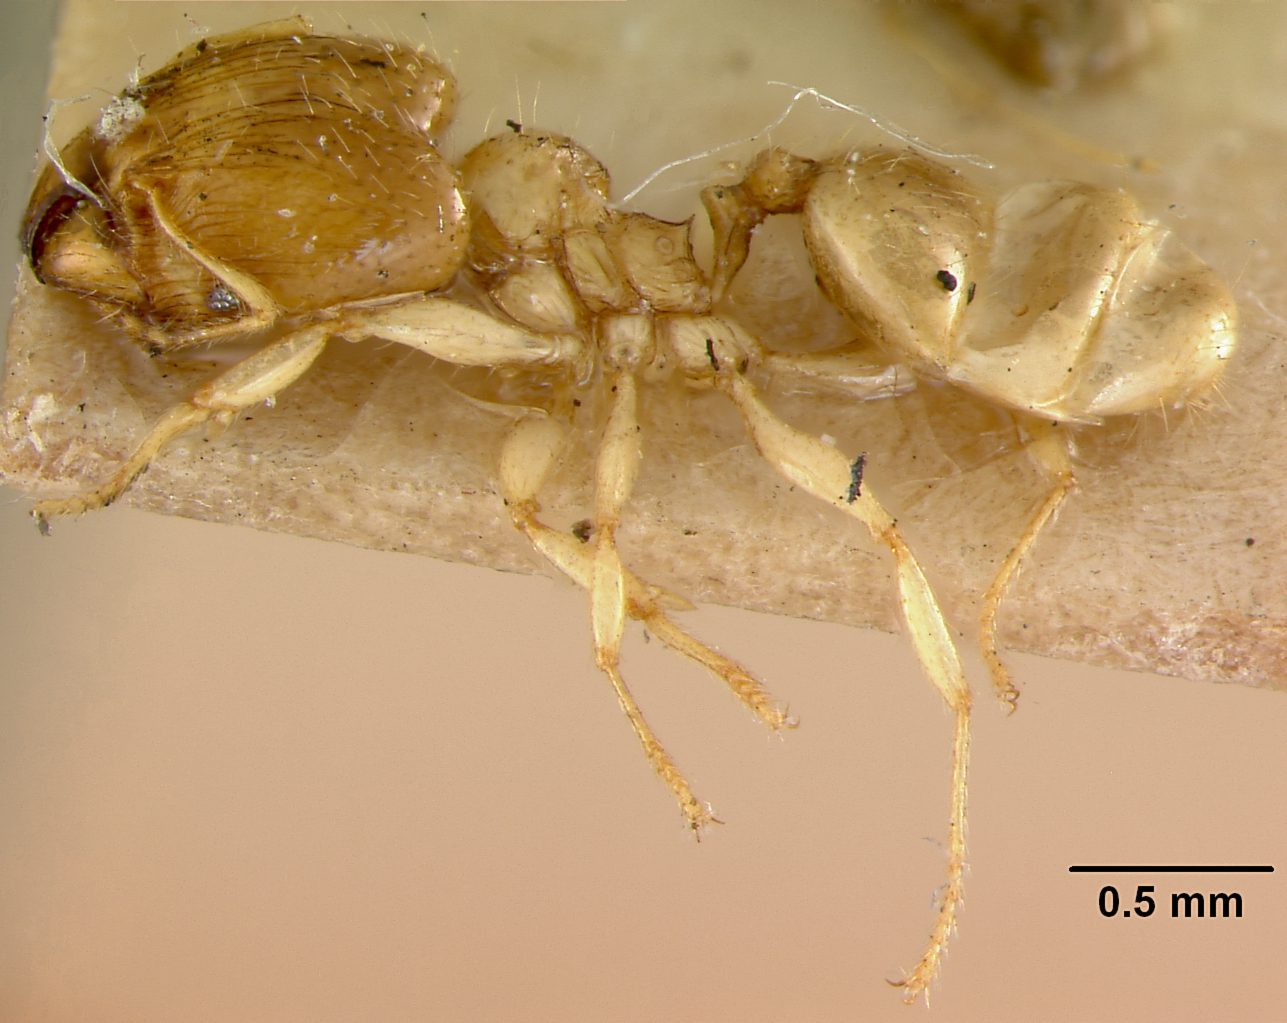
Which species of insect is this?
Pheidole terresi
